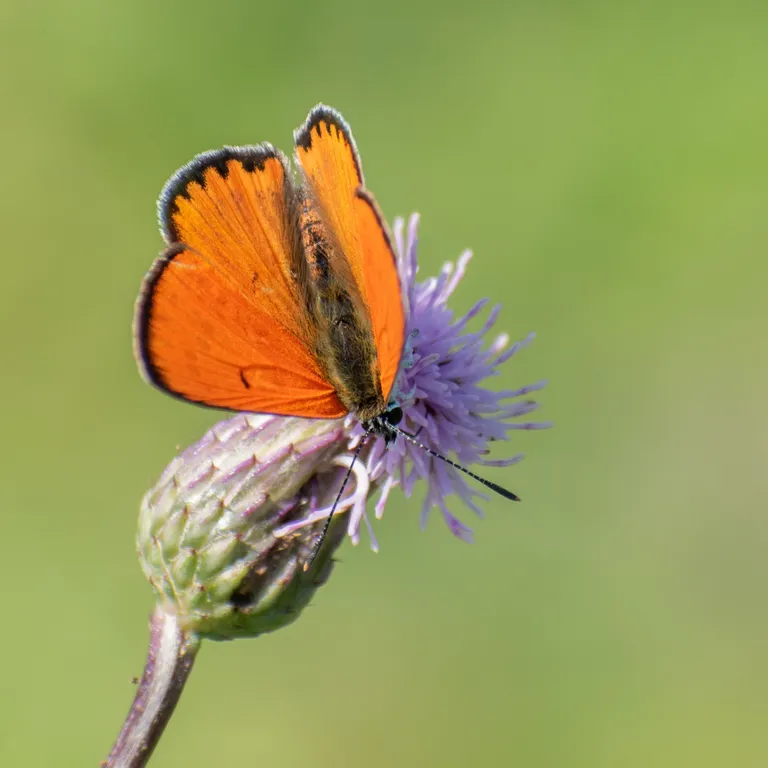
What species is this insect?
Lycaena dispar
